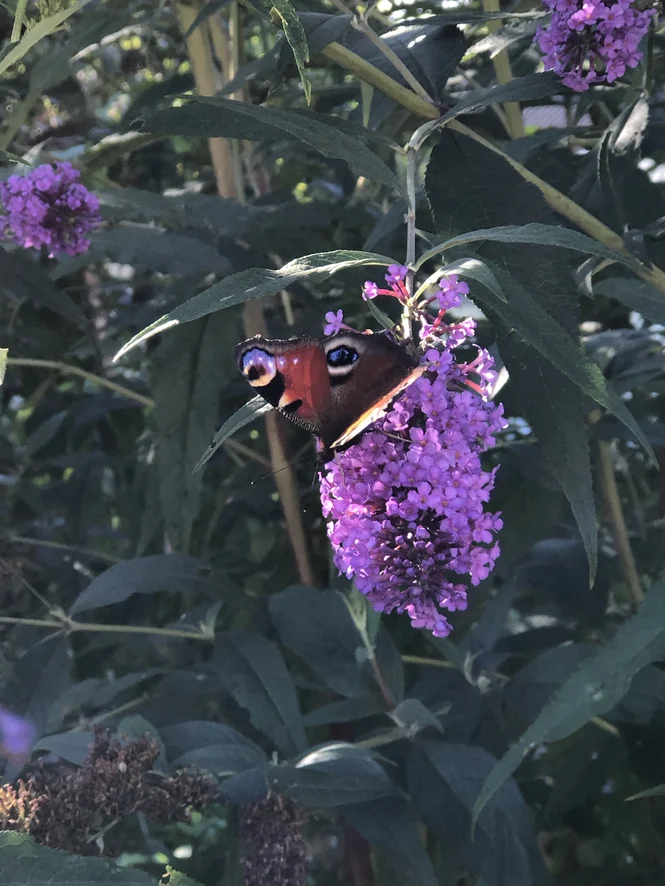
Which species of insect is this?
Aglais io
